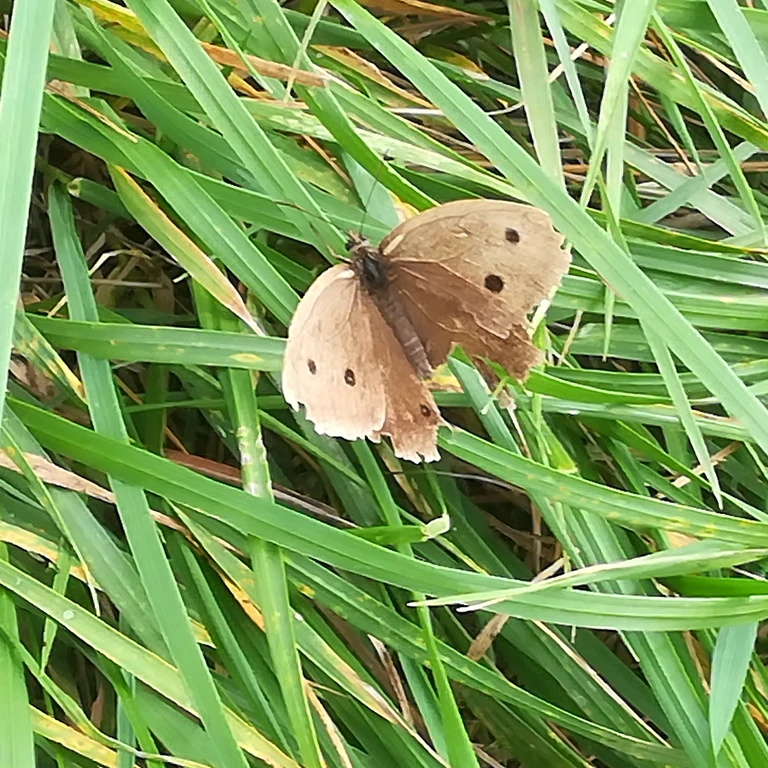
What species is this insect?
Minois dryas
